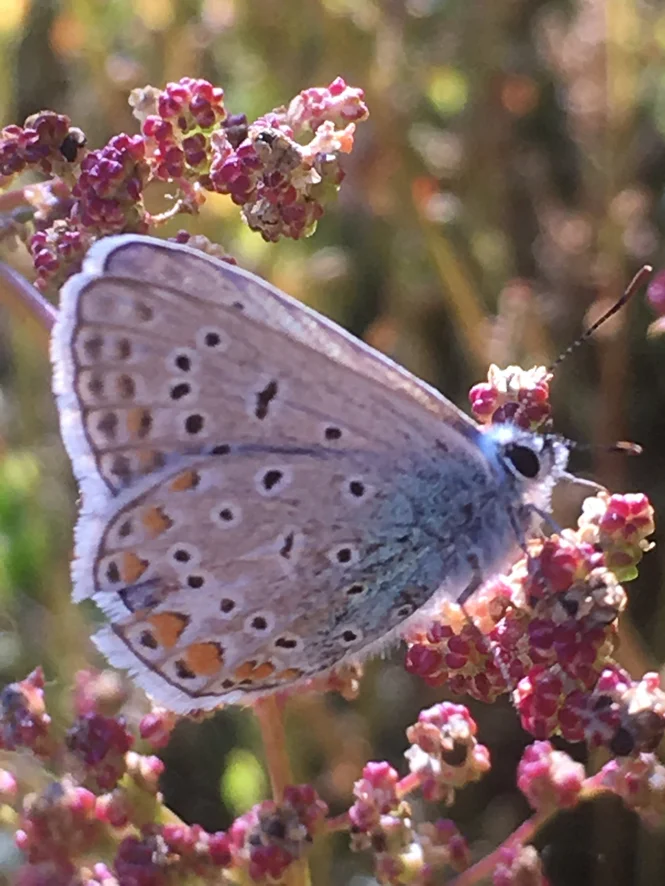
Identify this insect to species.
Polyommatus icarus
